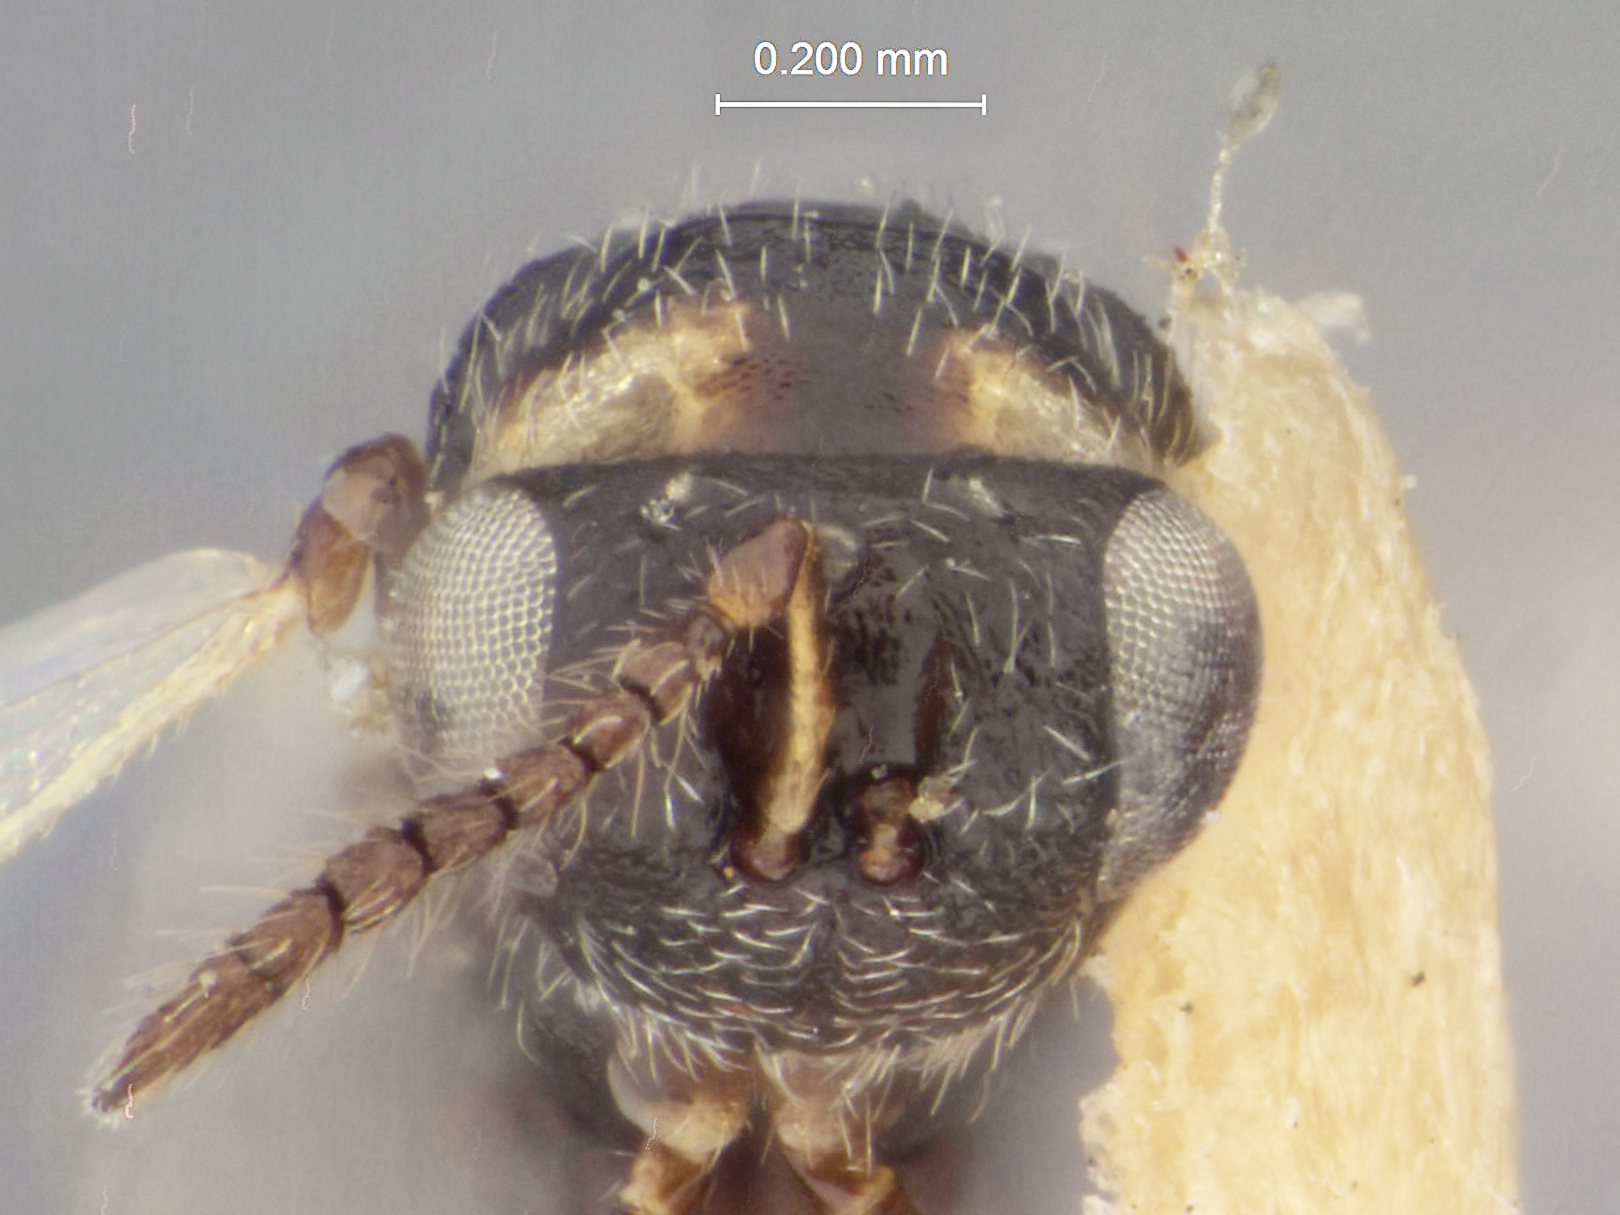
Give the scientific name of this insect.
Harmolita atlantica
